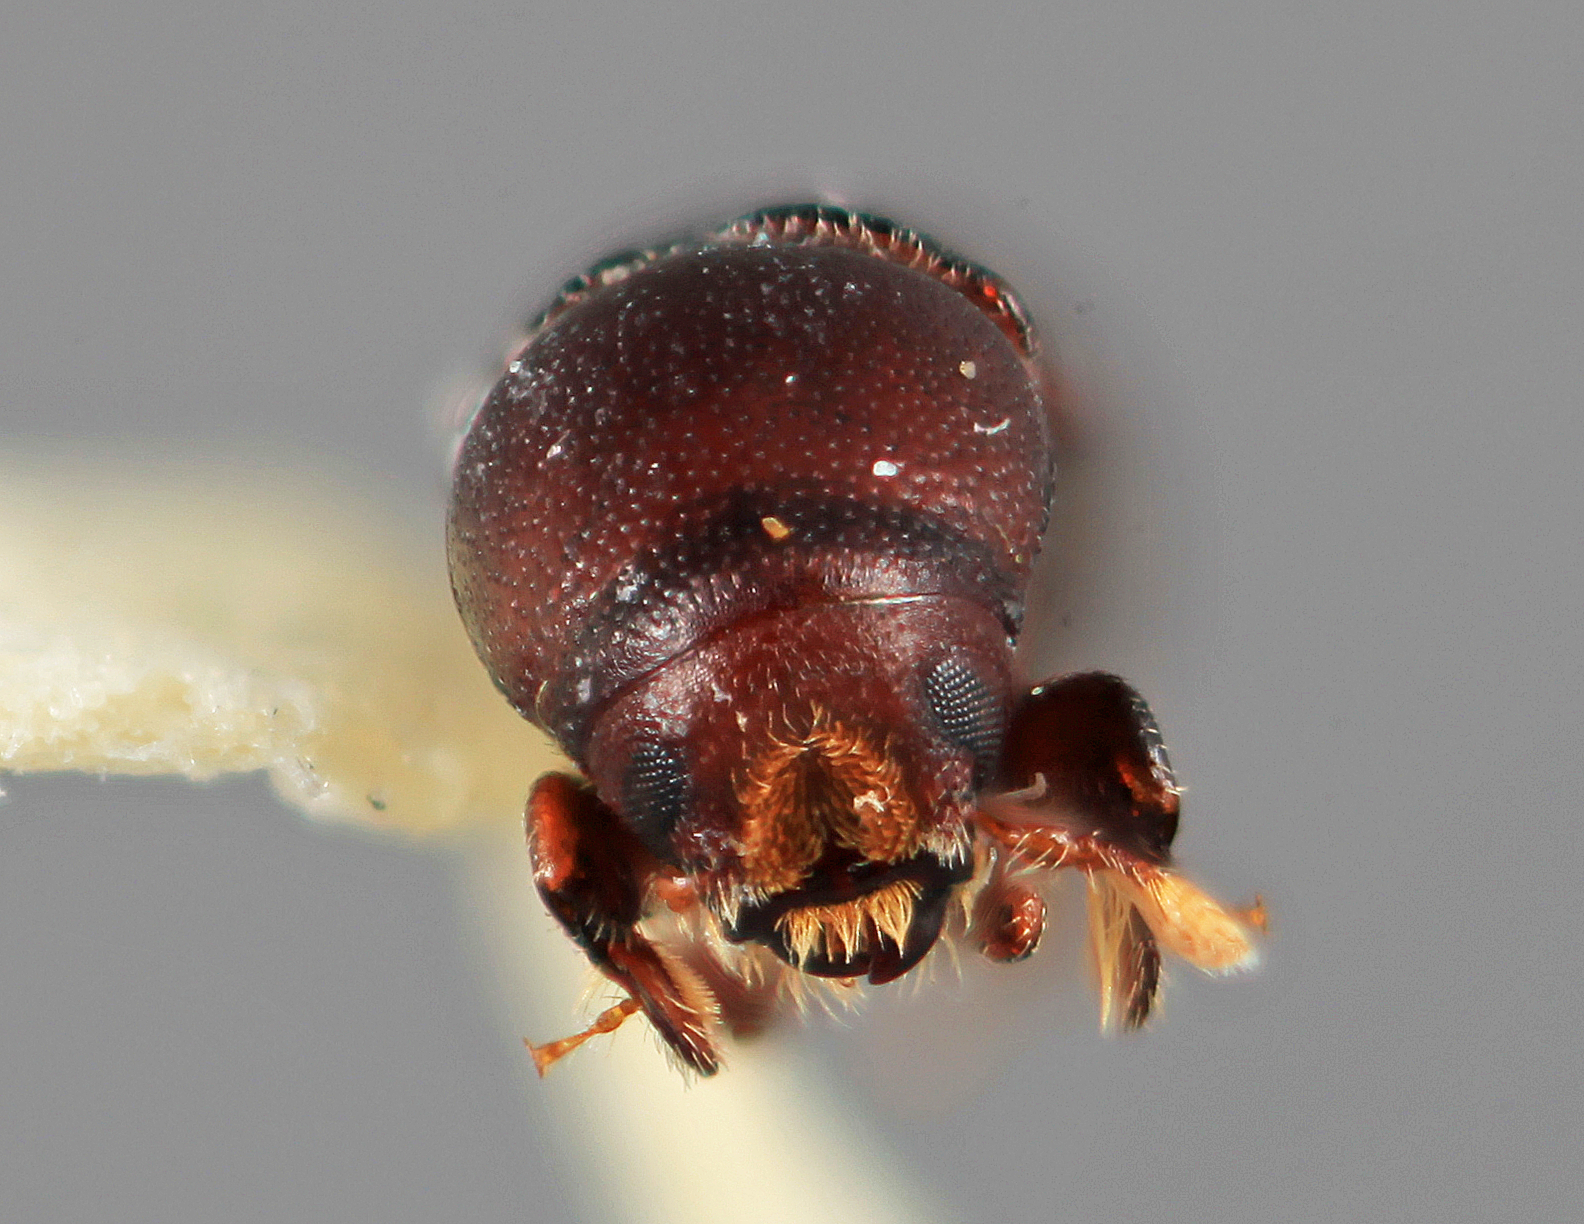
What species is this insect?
Cnemonyx evidens
